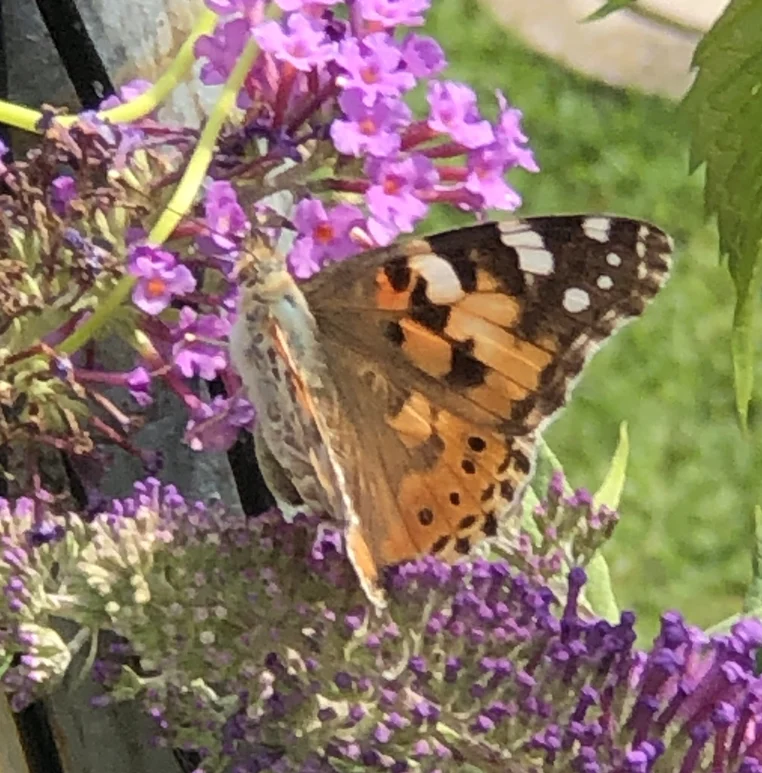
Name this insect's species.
Vanessa cardui
